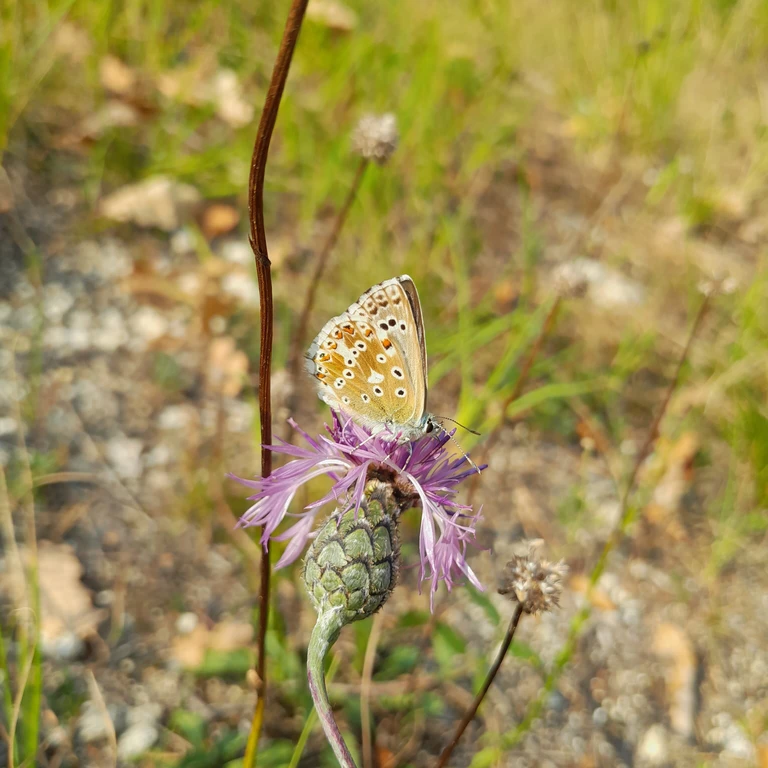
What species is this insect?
Lysandra coridon
